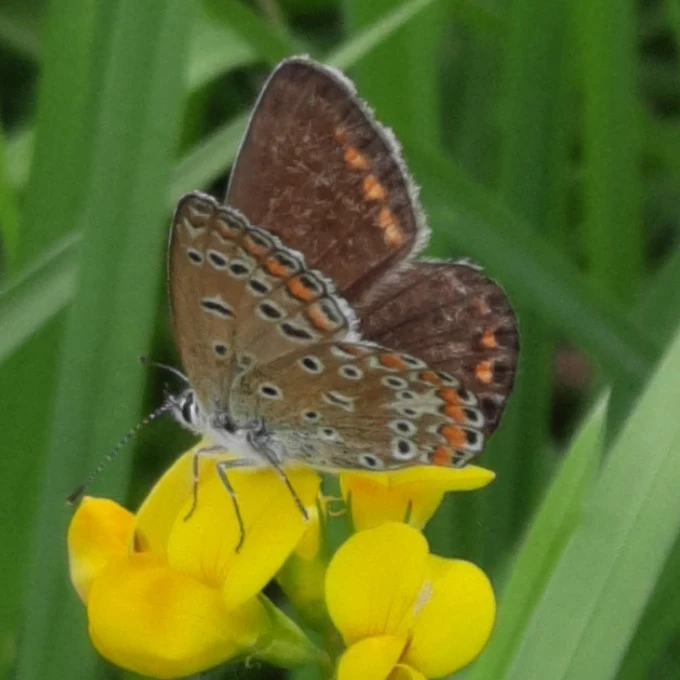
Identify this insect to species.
Polyommatus icarus
